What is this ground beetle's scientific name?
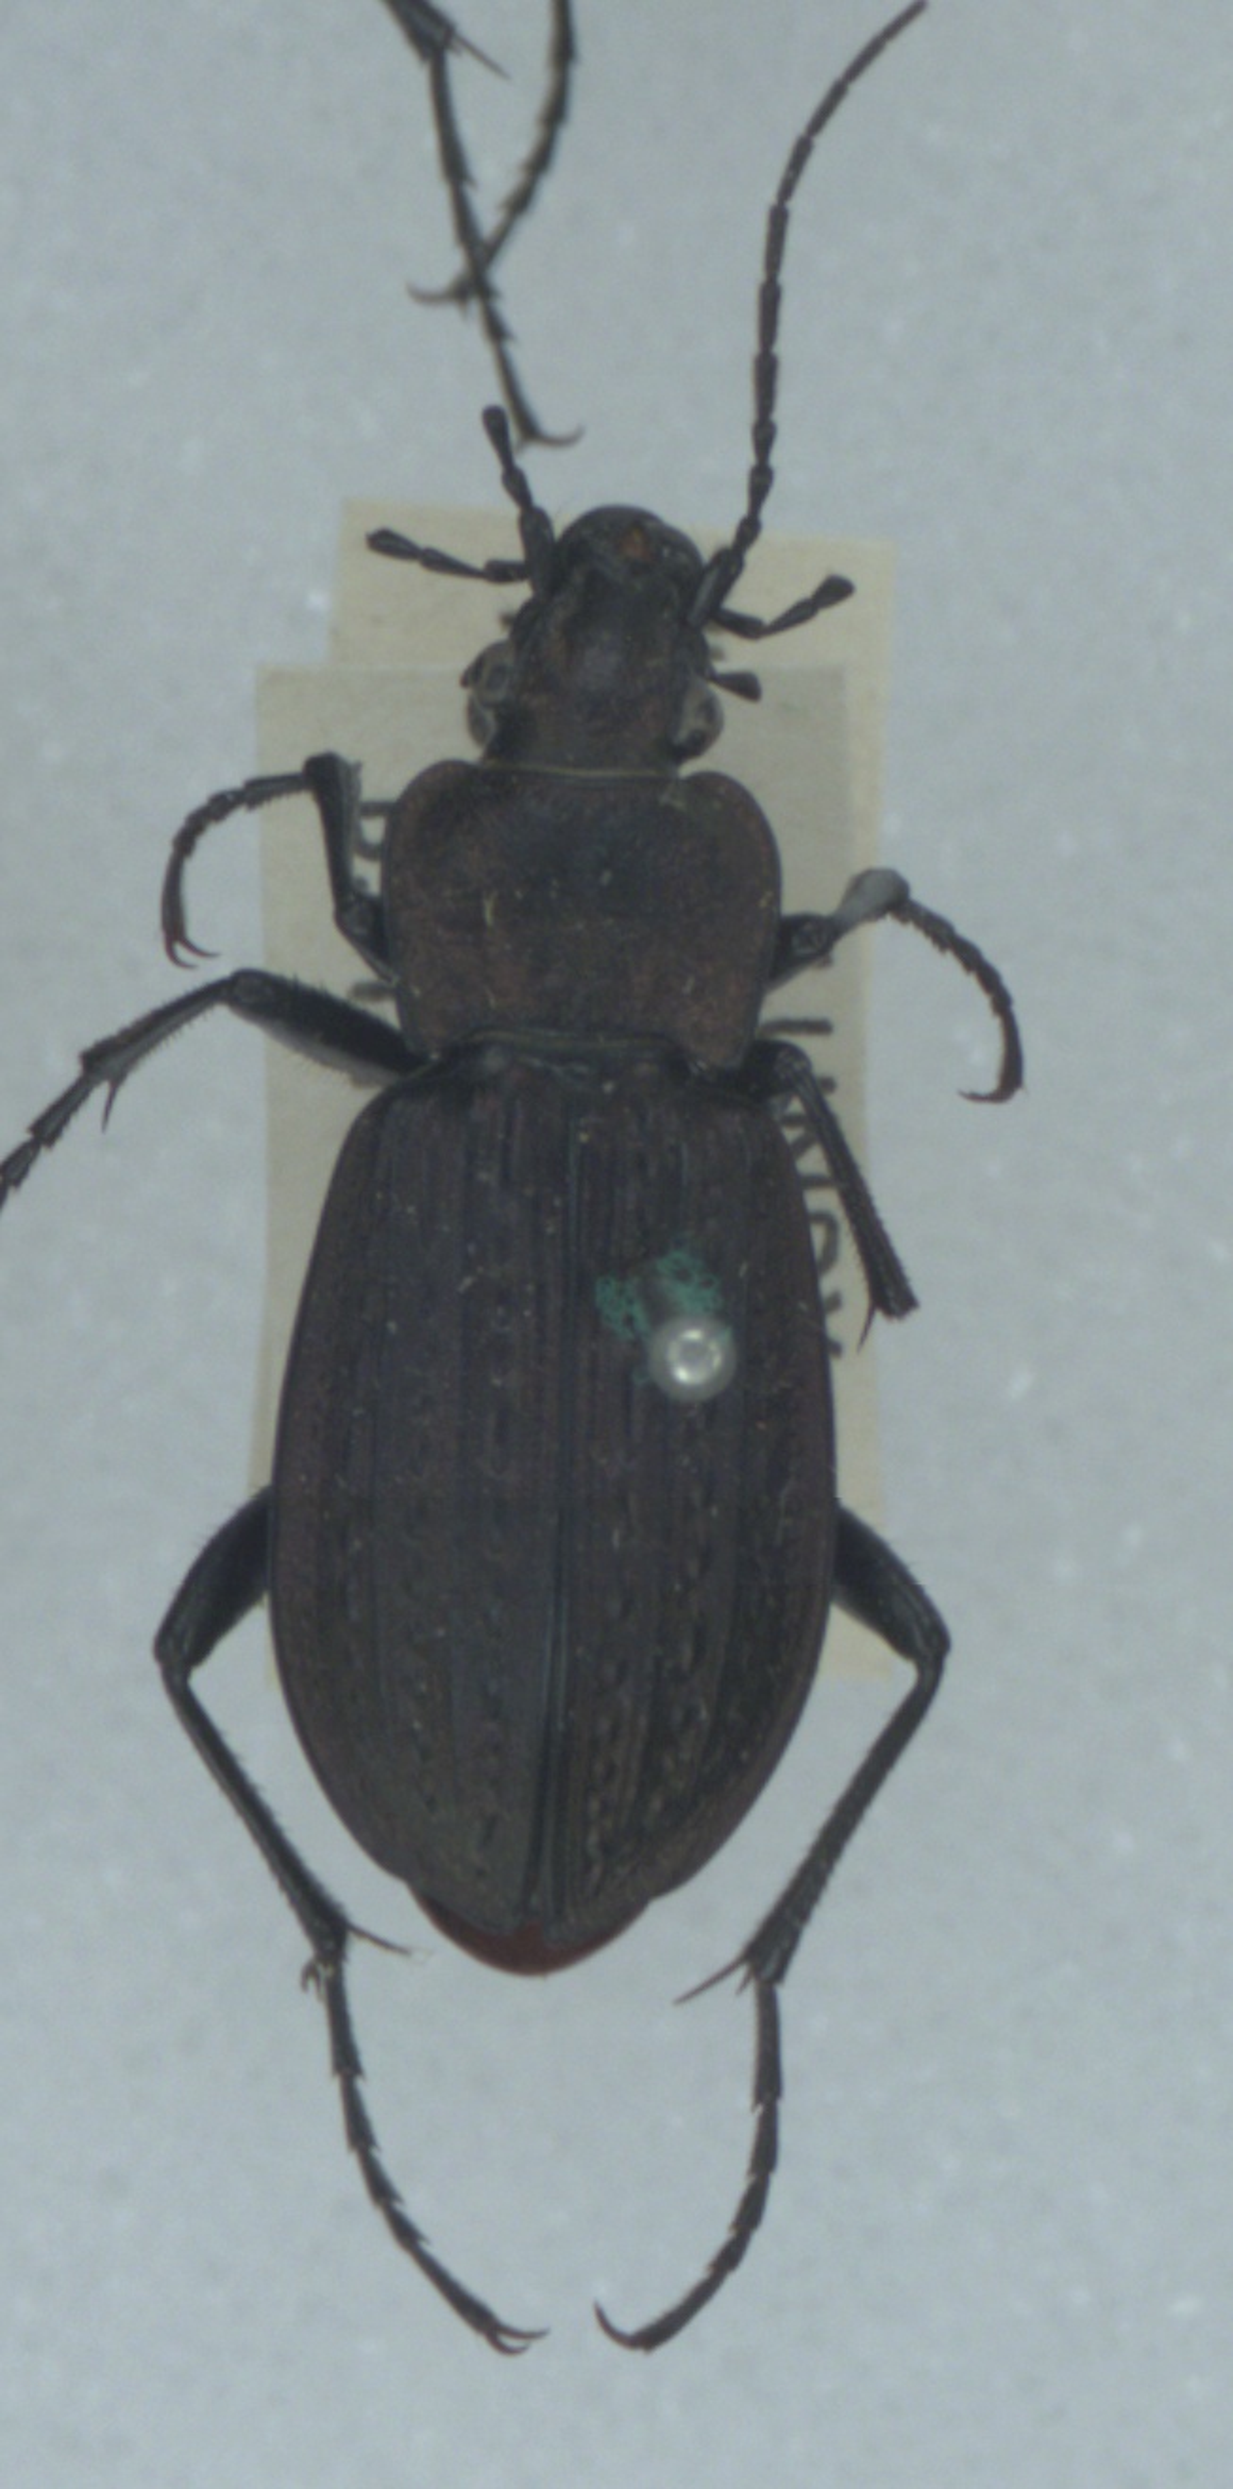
Carabus granulatus
